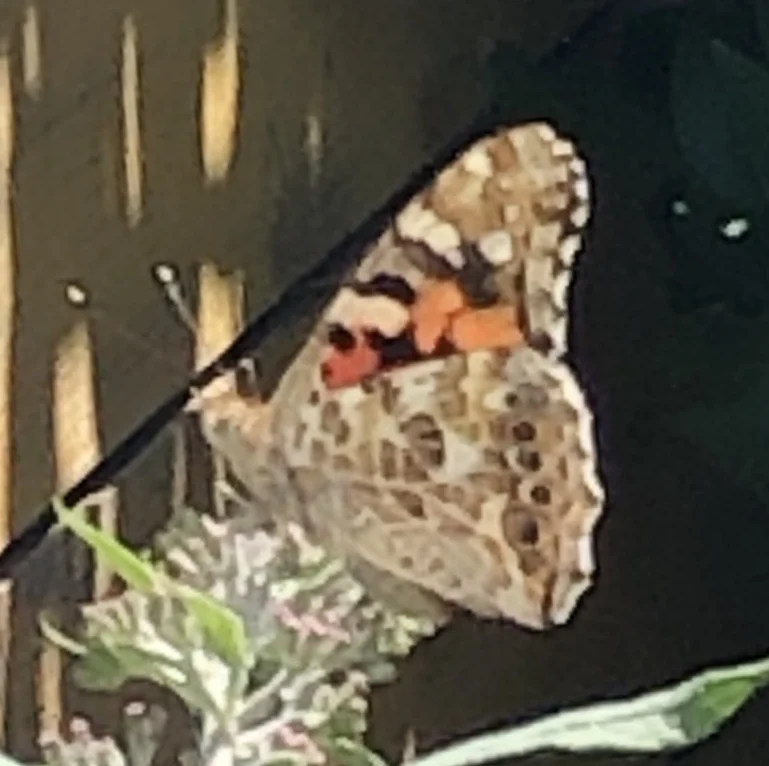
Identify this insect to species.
Vanessa cardui
